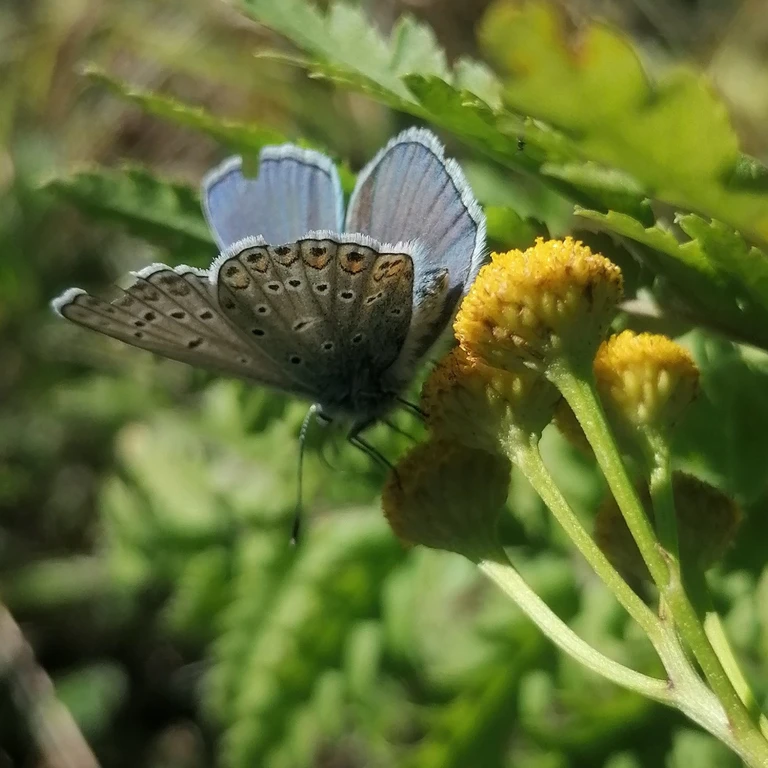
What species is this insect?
Polyommatus icarus
